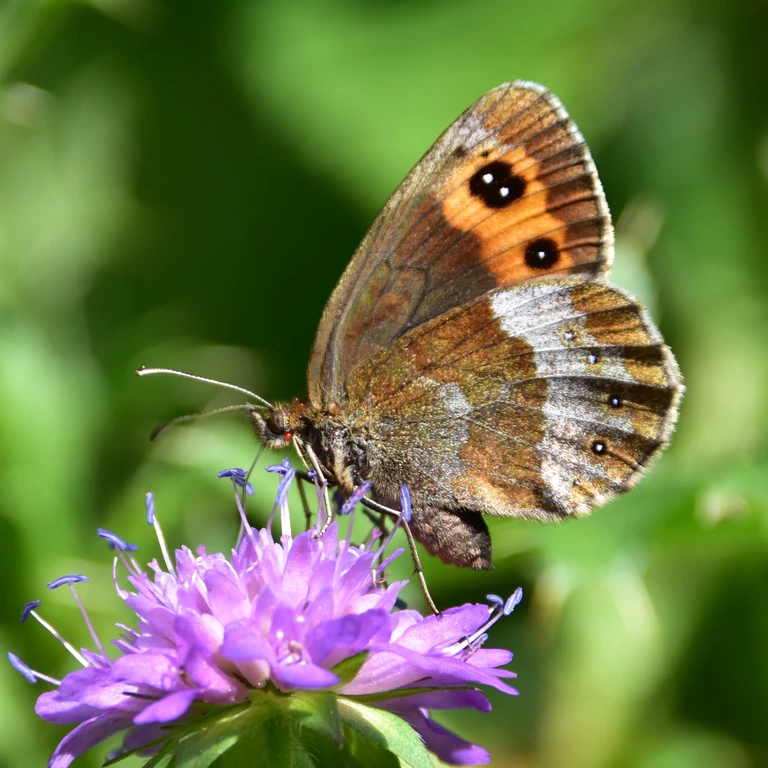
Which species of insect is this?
Erebia aethiops
